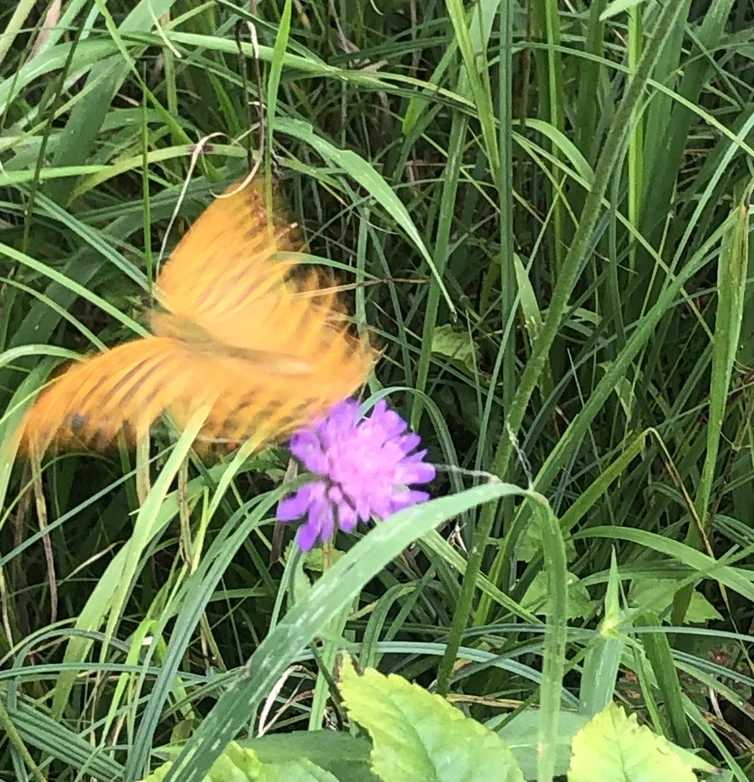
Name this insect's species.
Argynnis paphia
